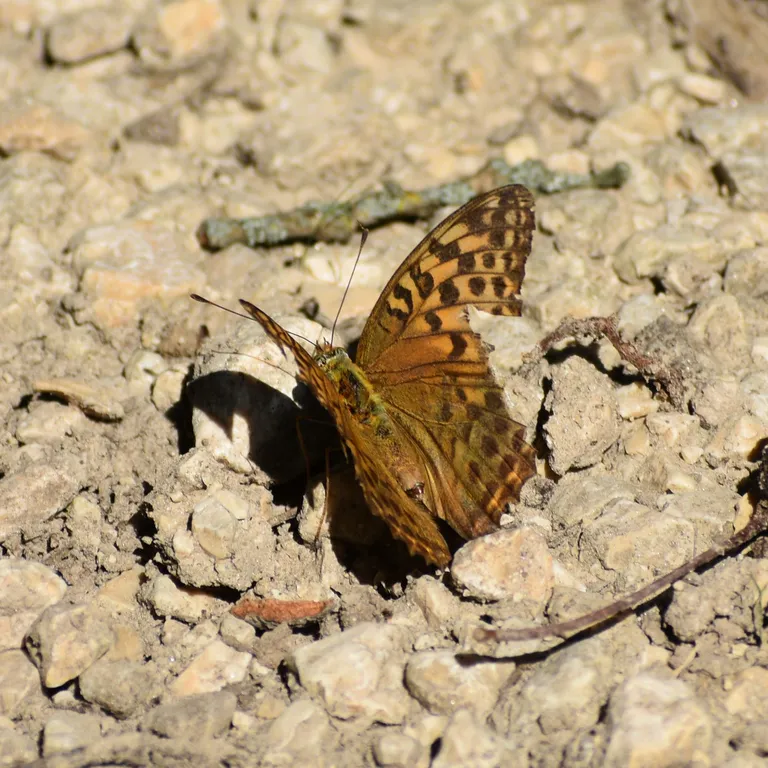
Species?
Argynnis paphia
